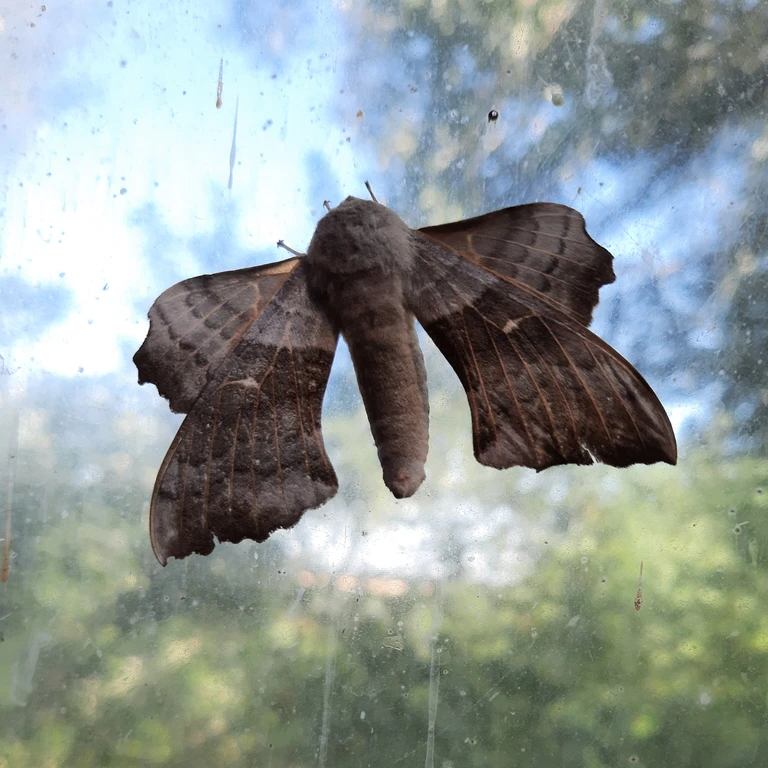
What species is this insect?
Laothoe populi
